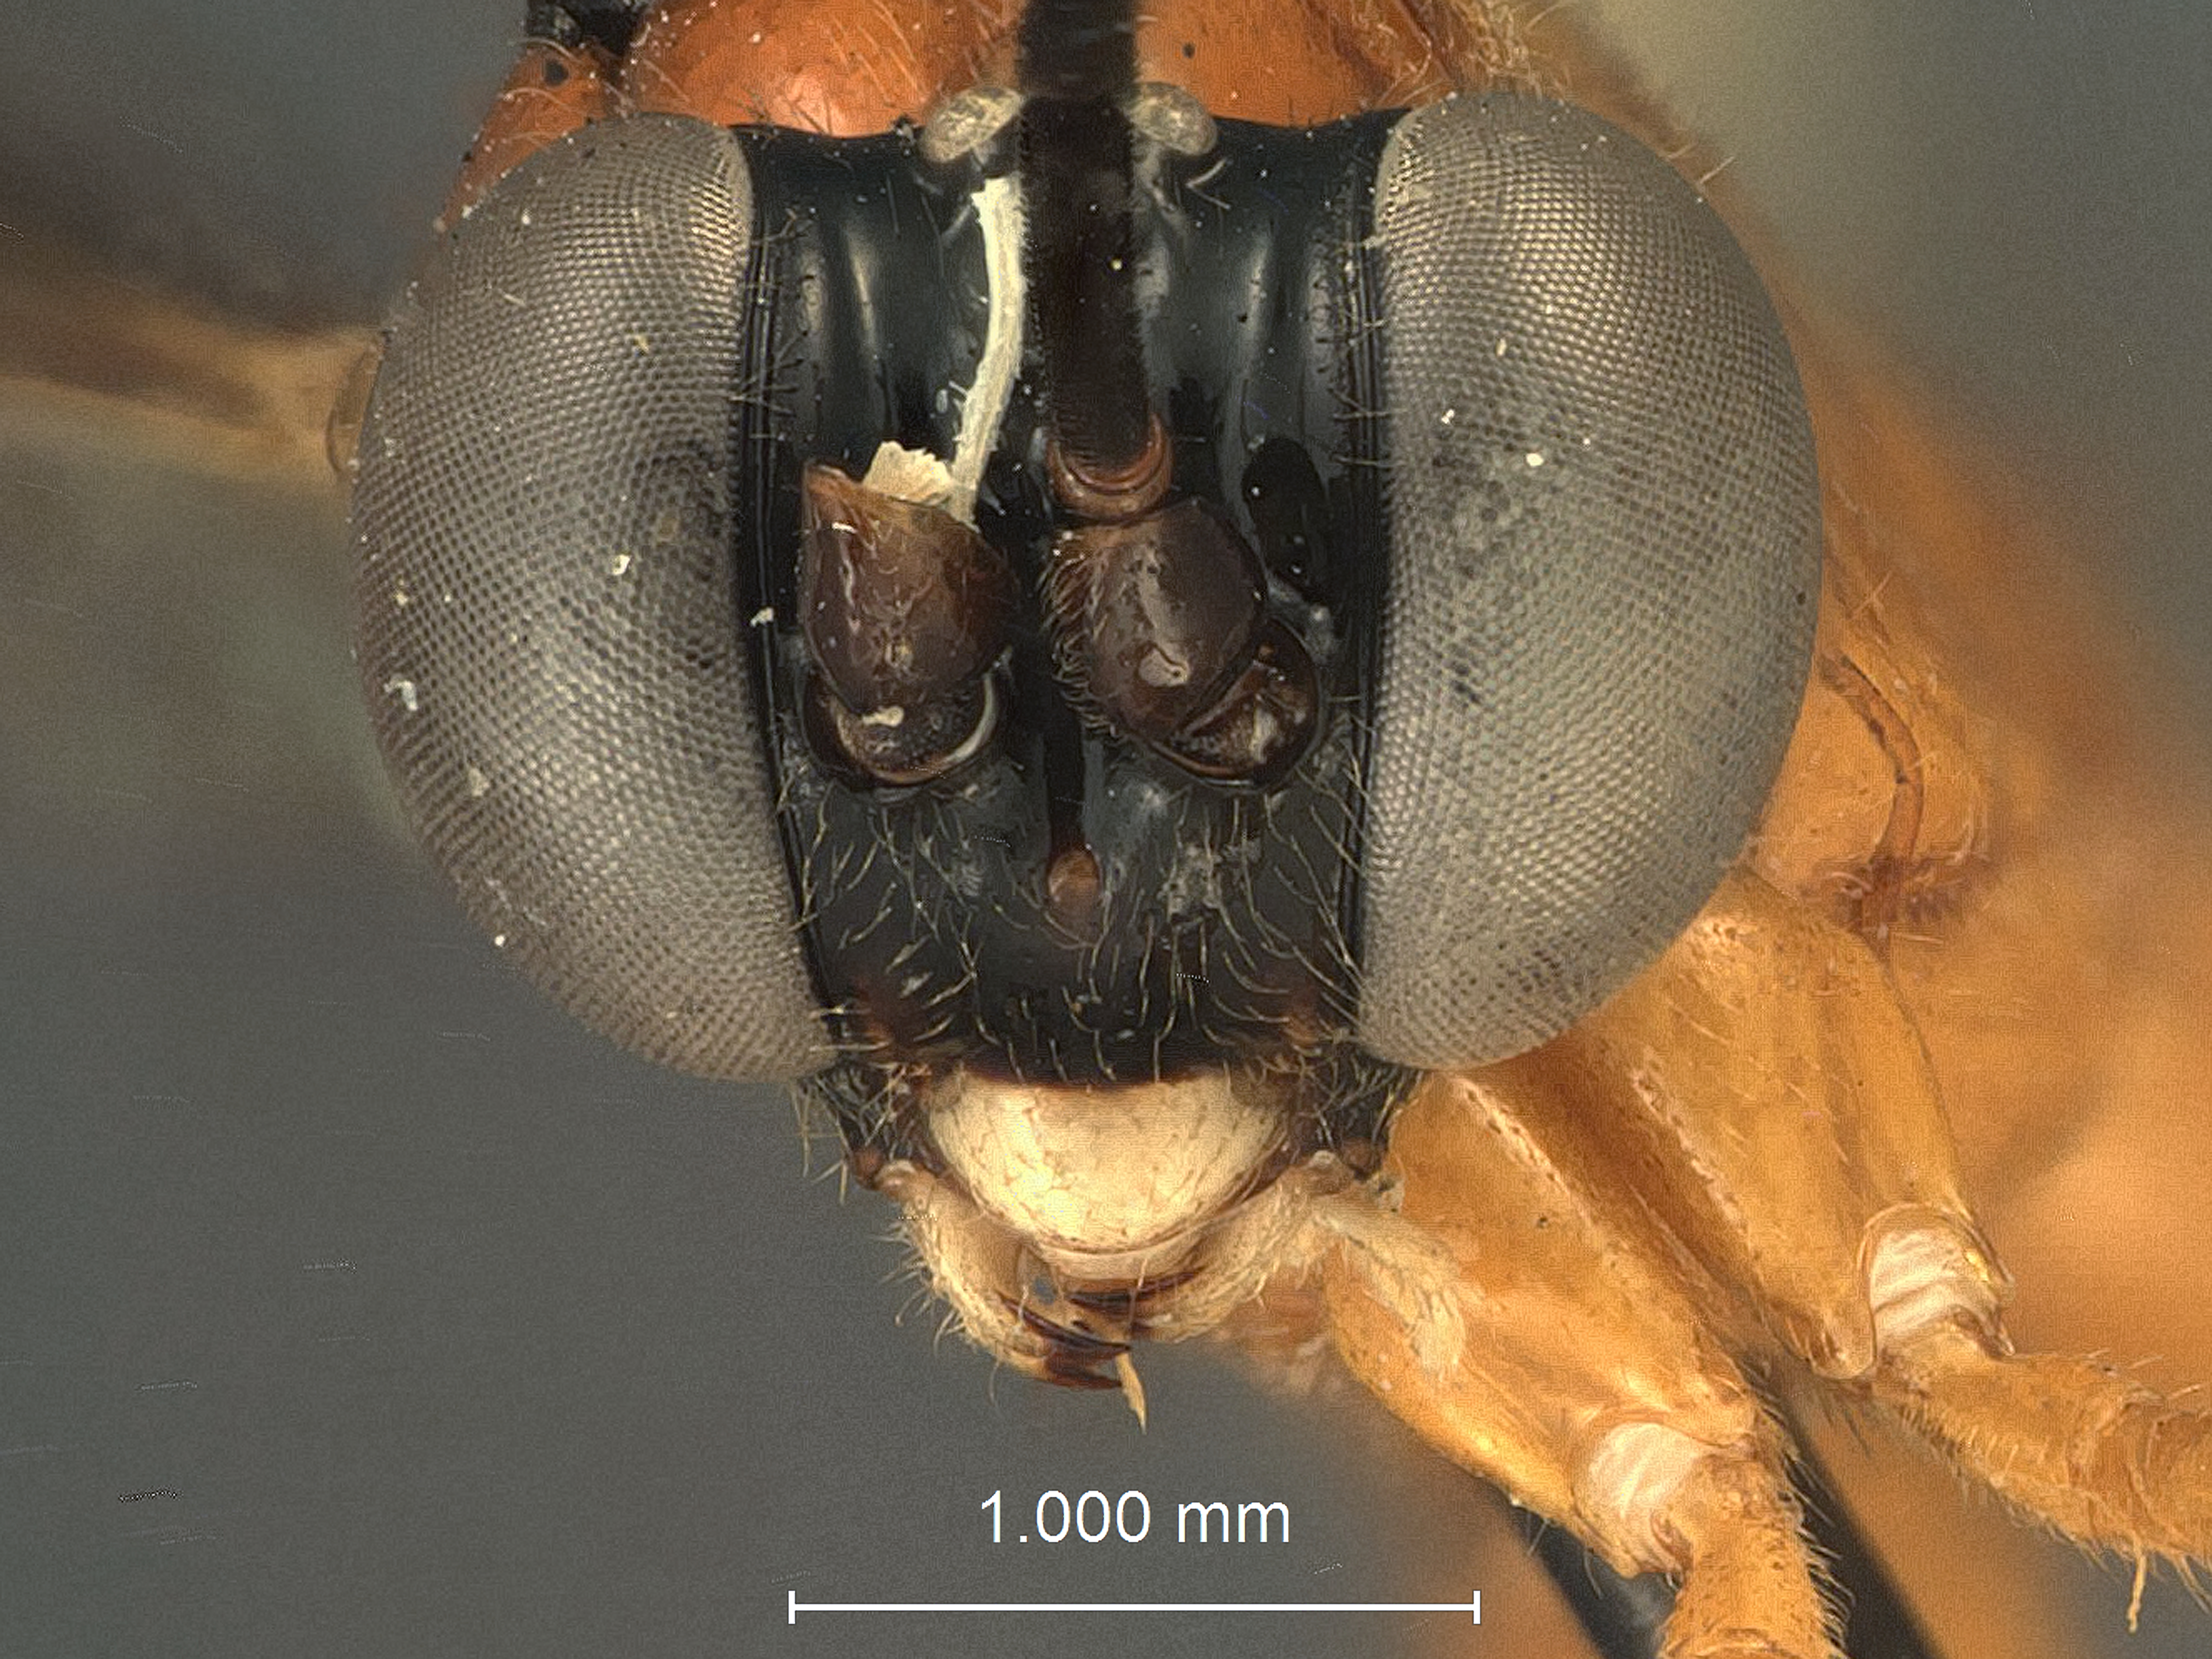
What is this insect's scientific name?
Polycyrtus impressus
